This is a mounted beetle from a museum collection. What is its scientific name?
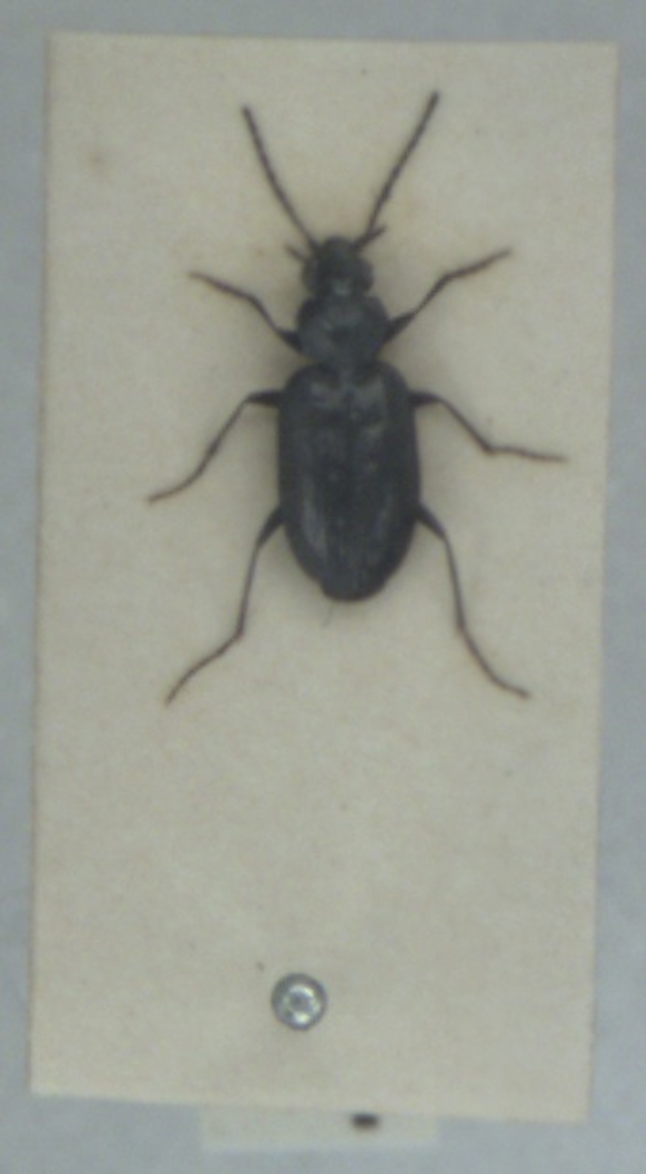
Sericoda quadripunctata
